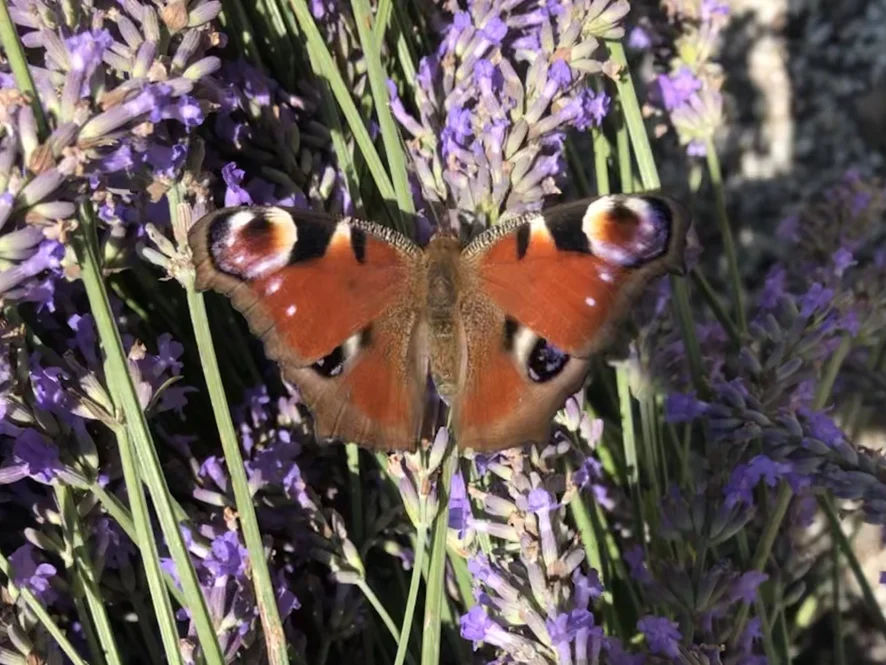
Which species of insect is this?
Aglais io
